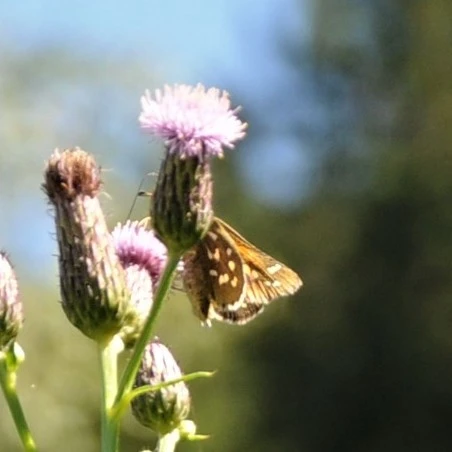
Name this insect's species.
Hesperia comma
